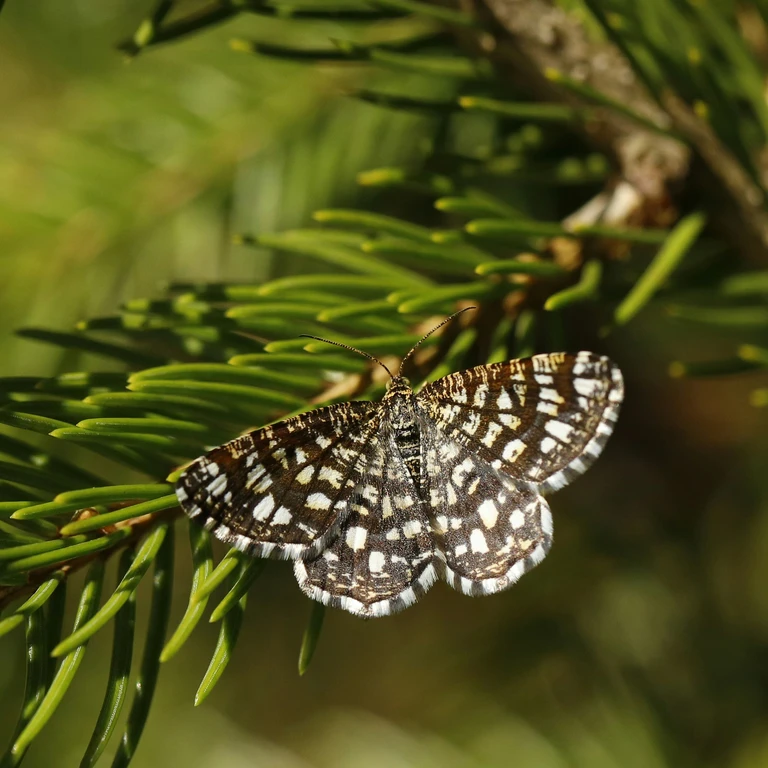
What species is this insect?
Chiasmia clathrata
